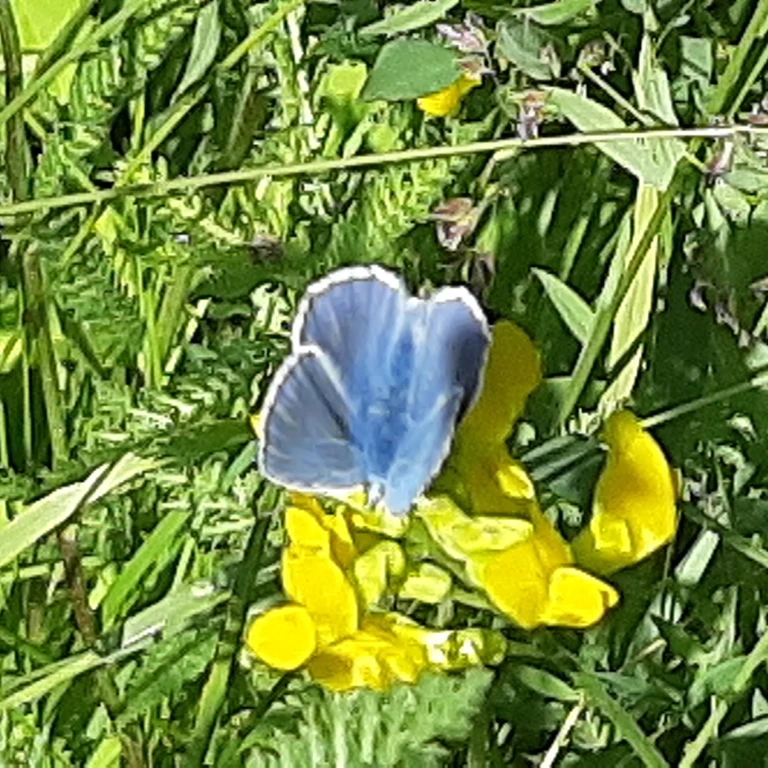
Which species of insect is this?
Polyommatus icarus
